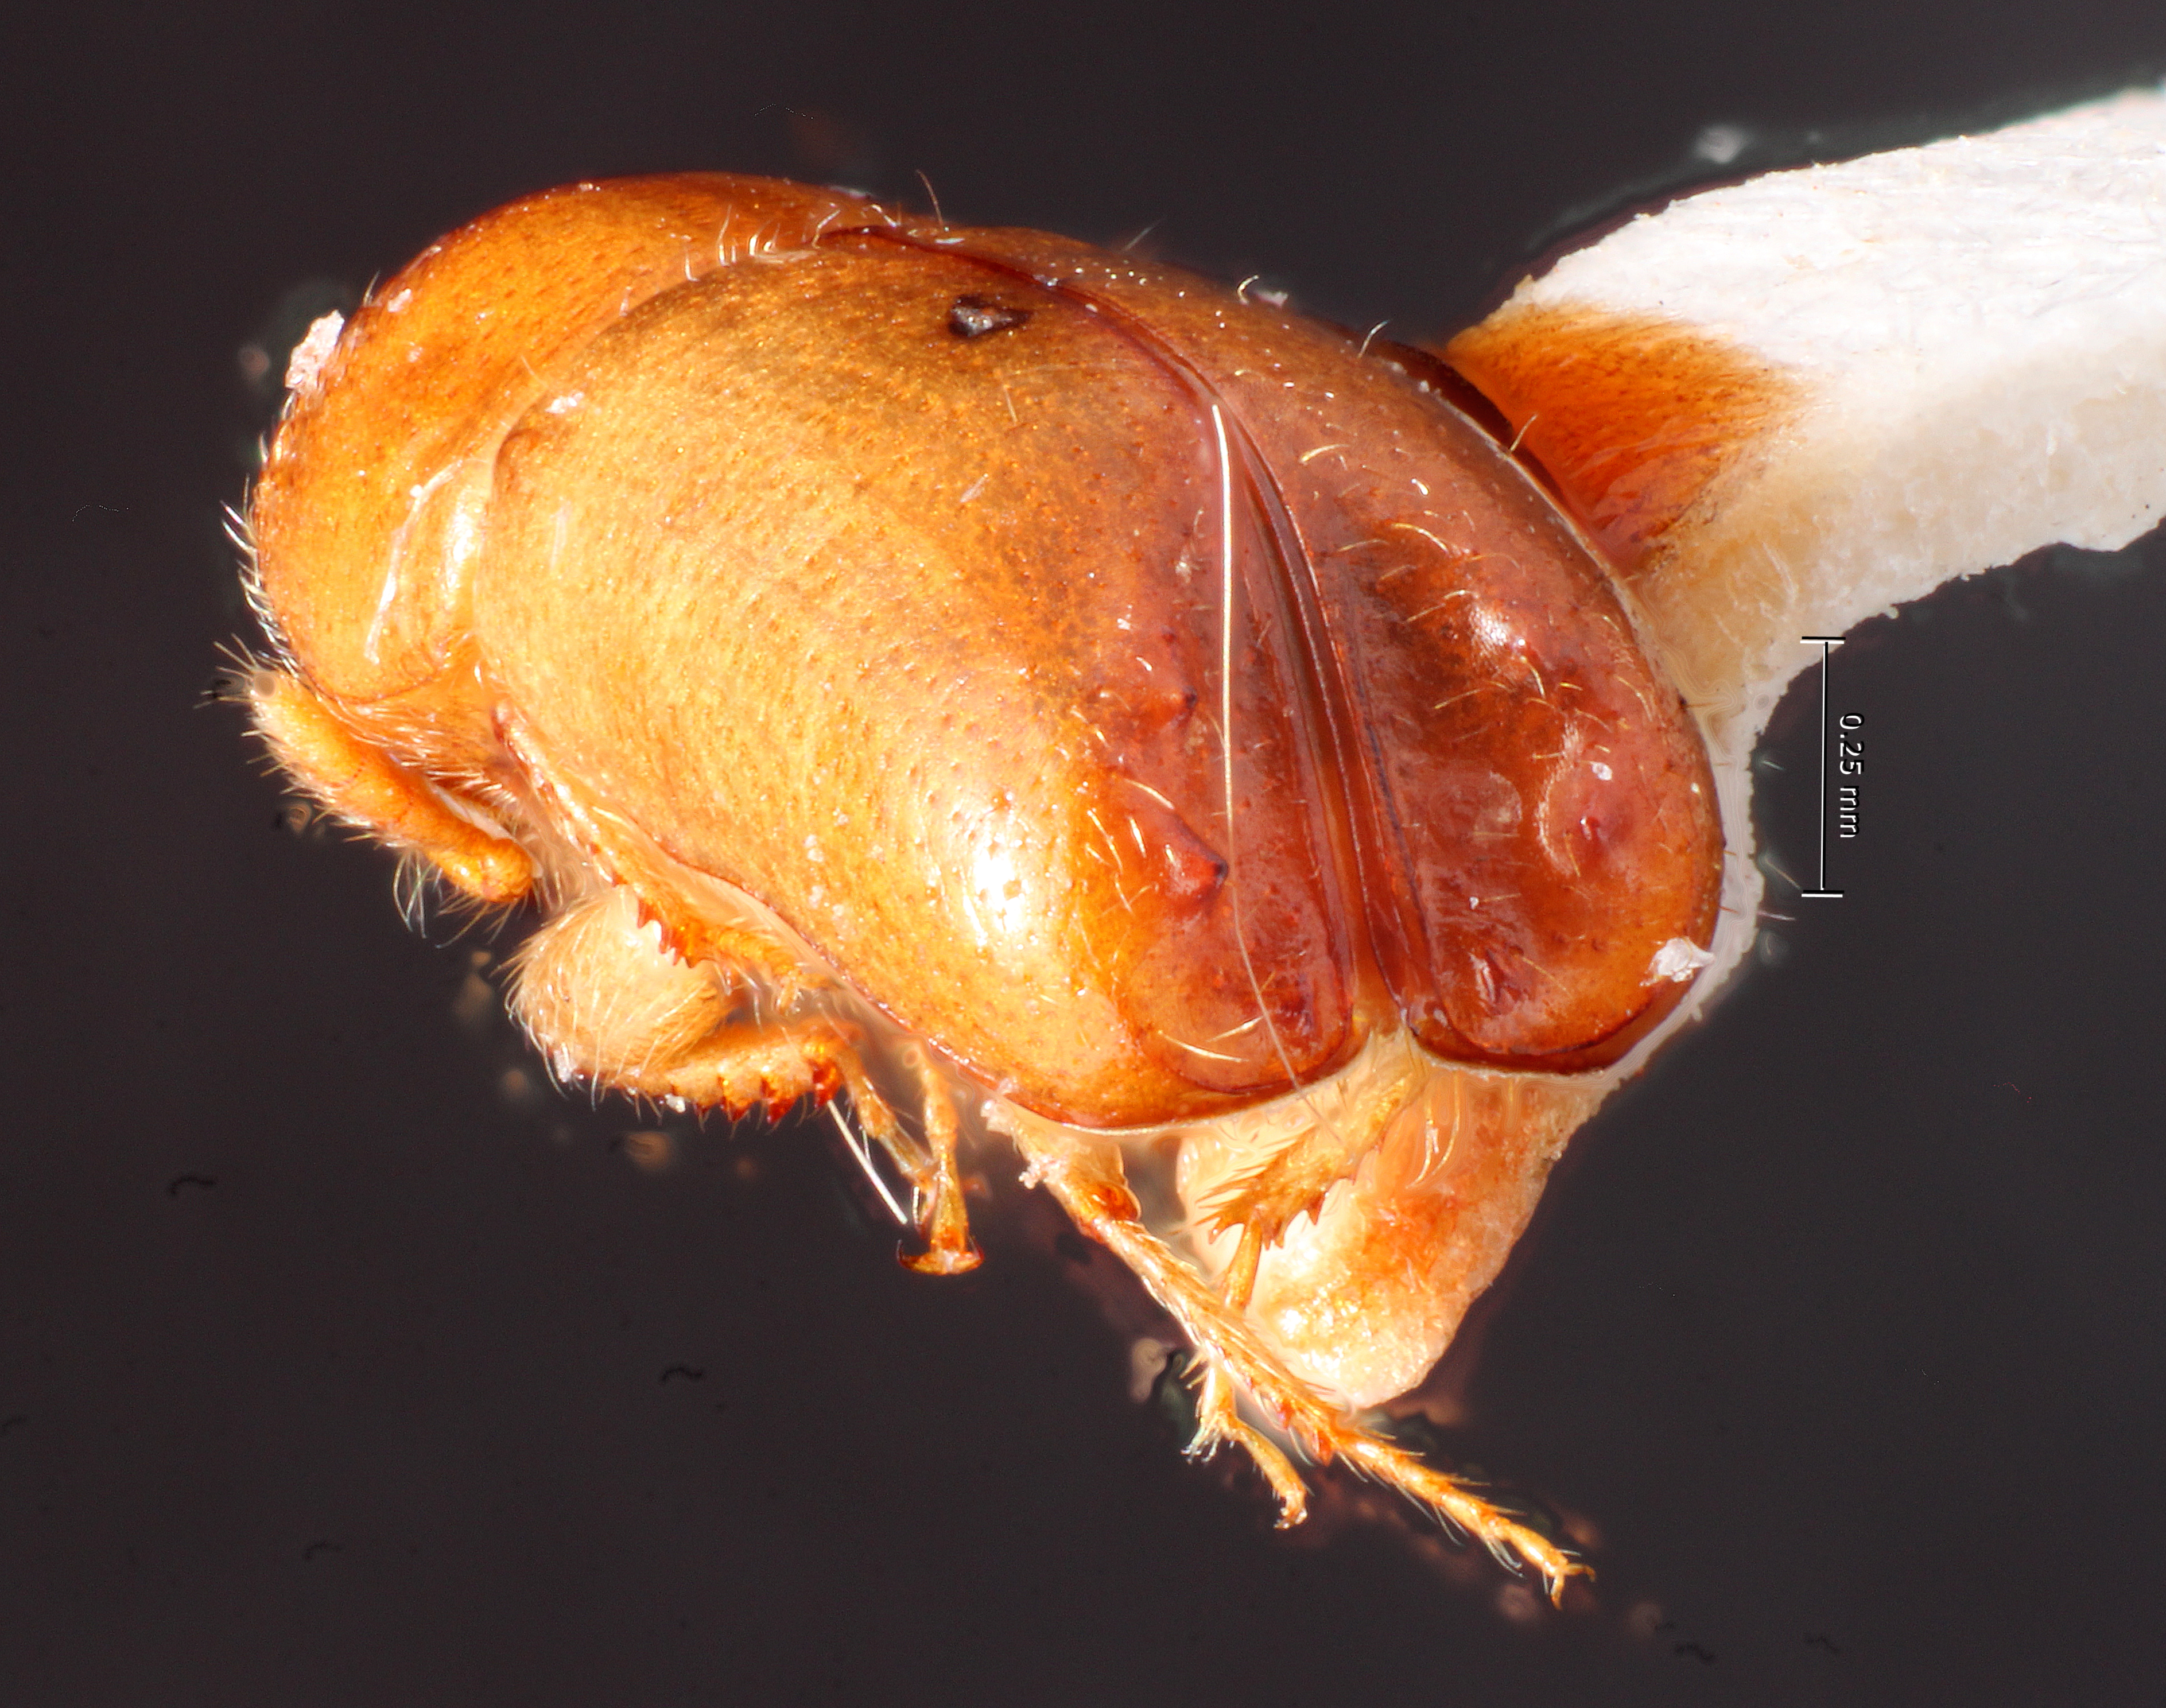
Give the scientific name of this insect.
Monarthrum dentifrons
